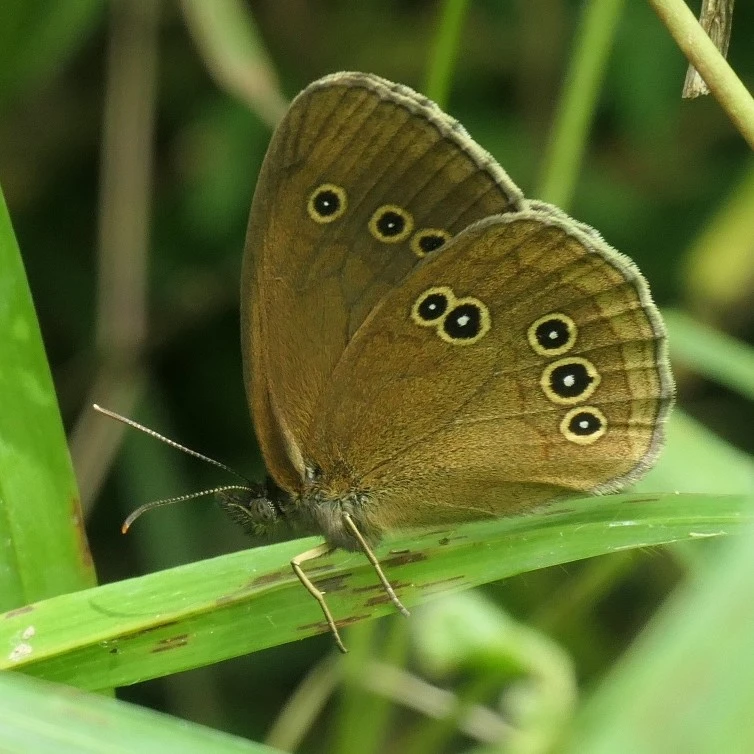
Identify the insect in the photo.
Aphantopus hyperantus
